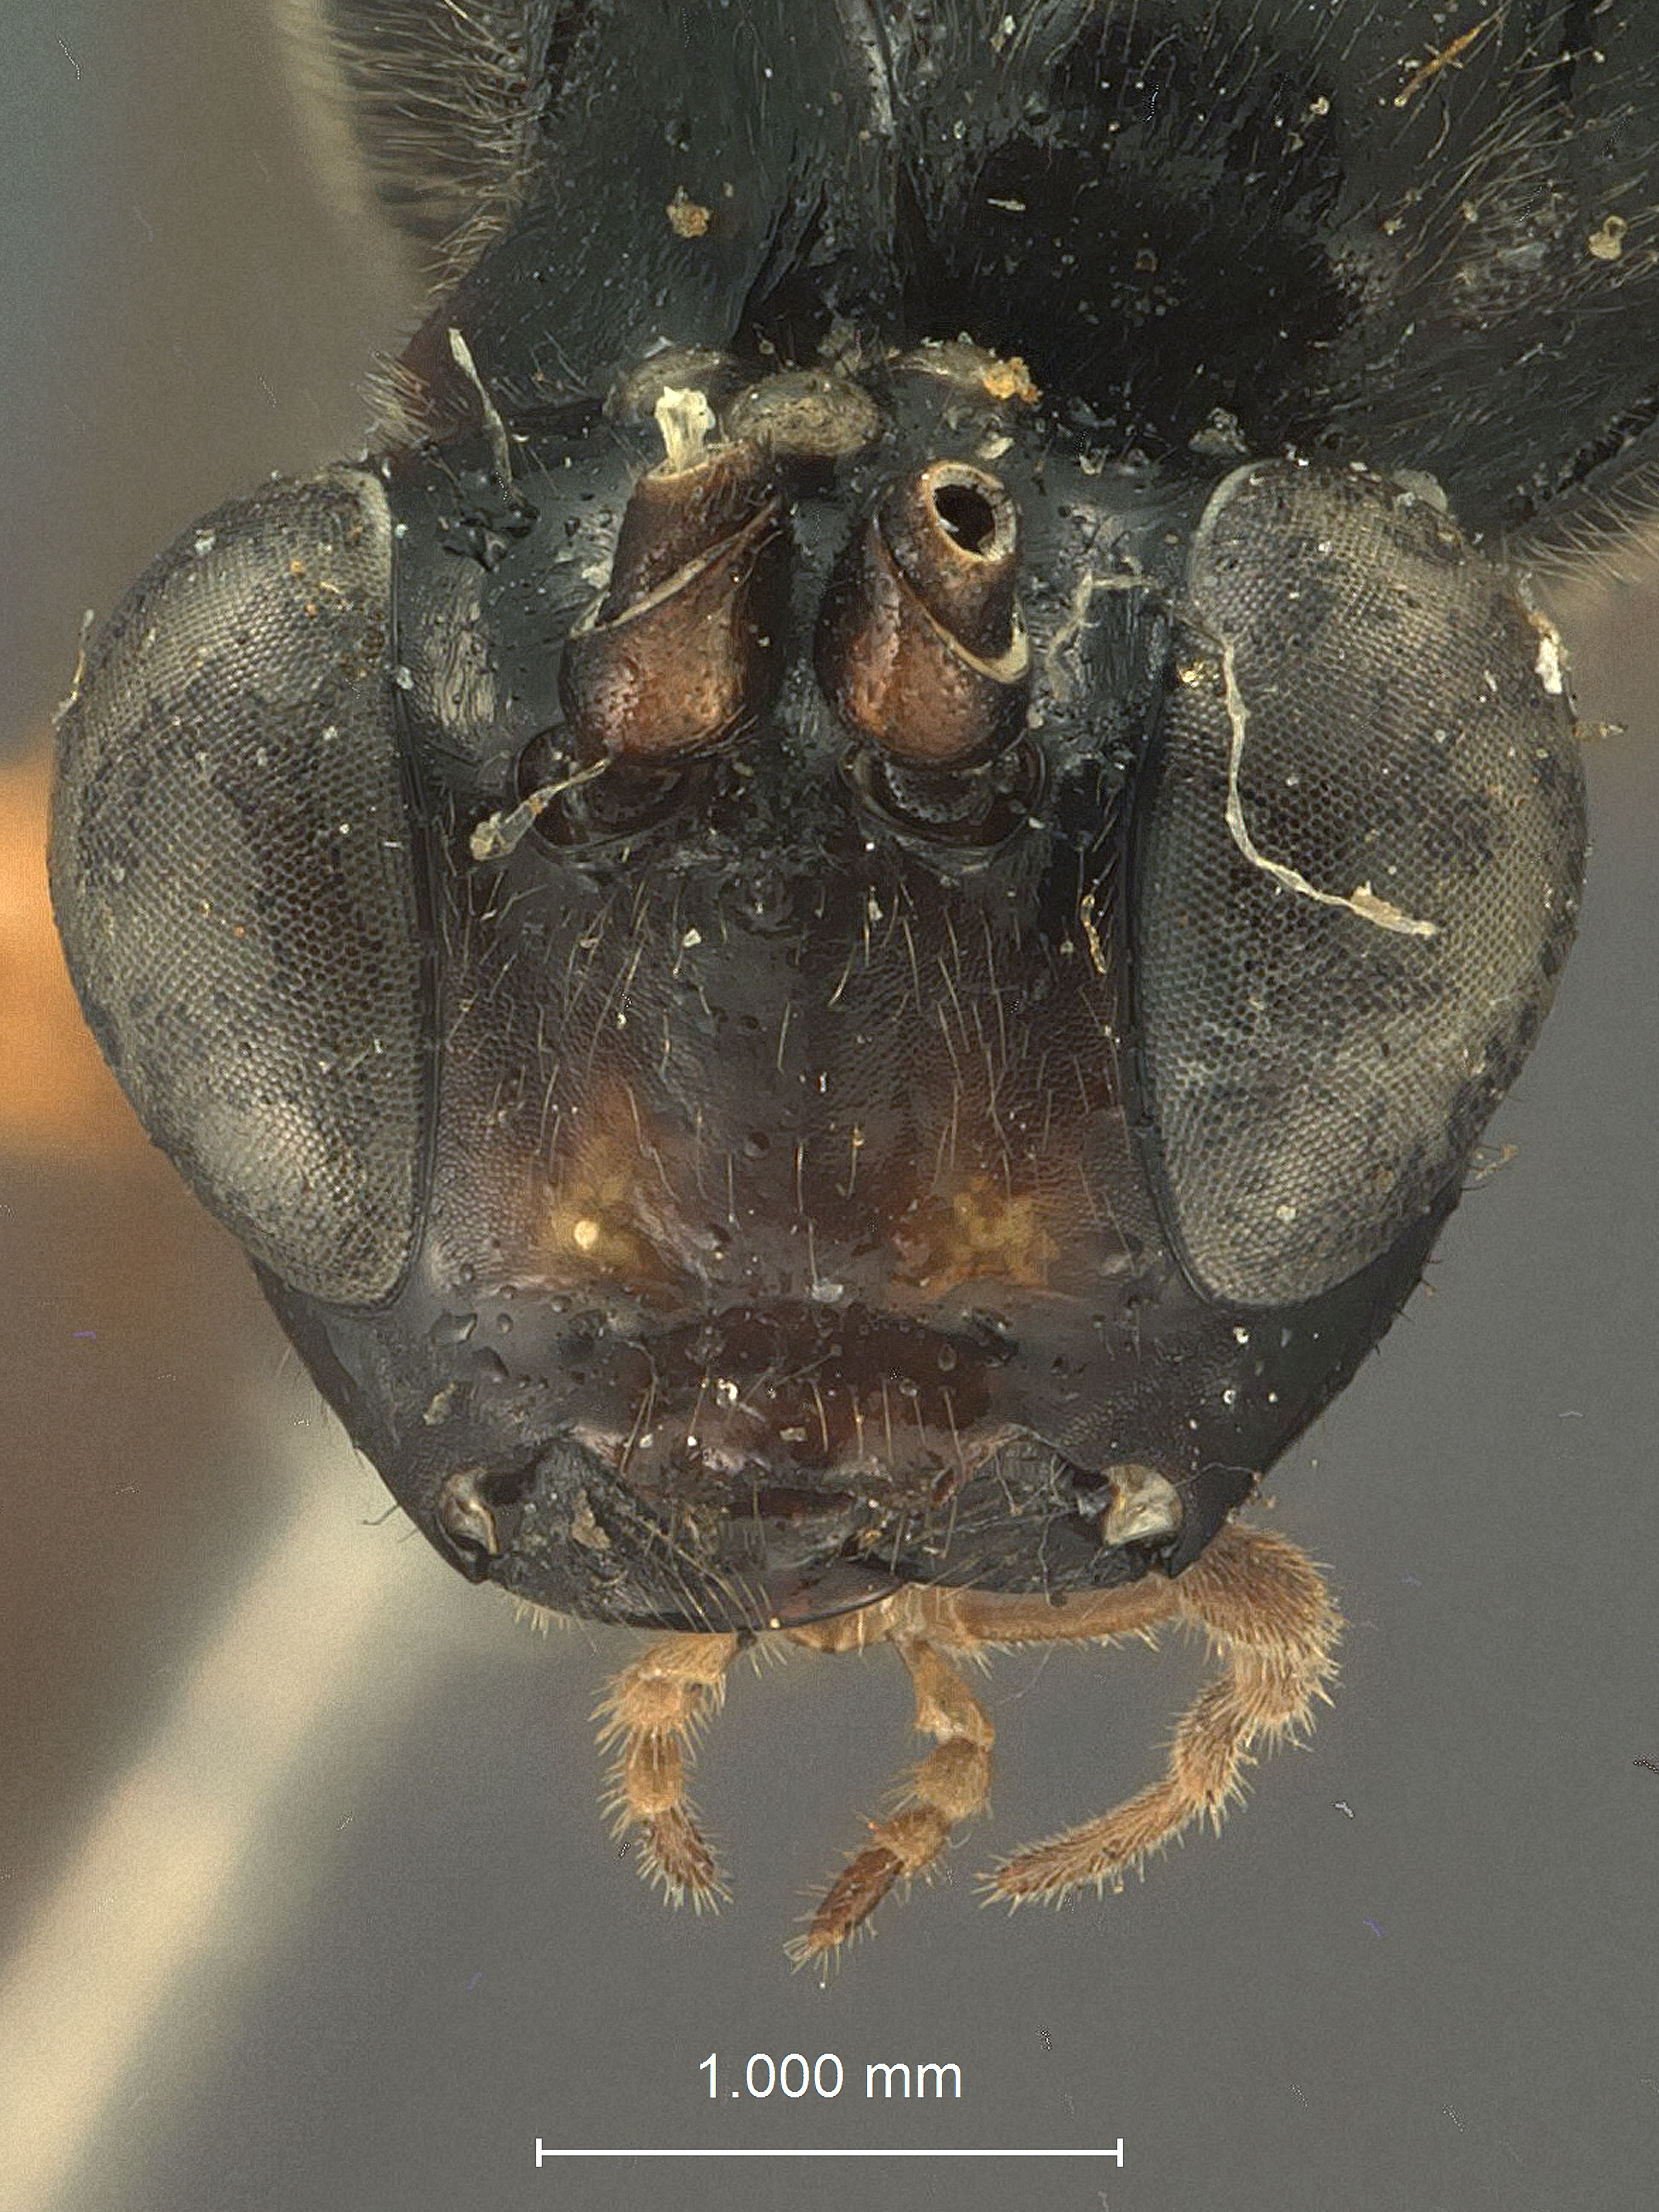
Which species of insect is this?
Coleocentrus niger
